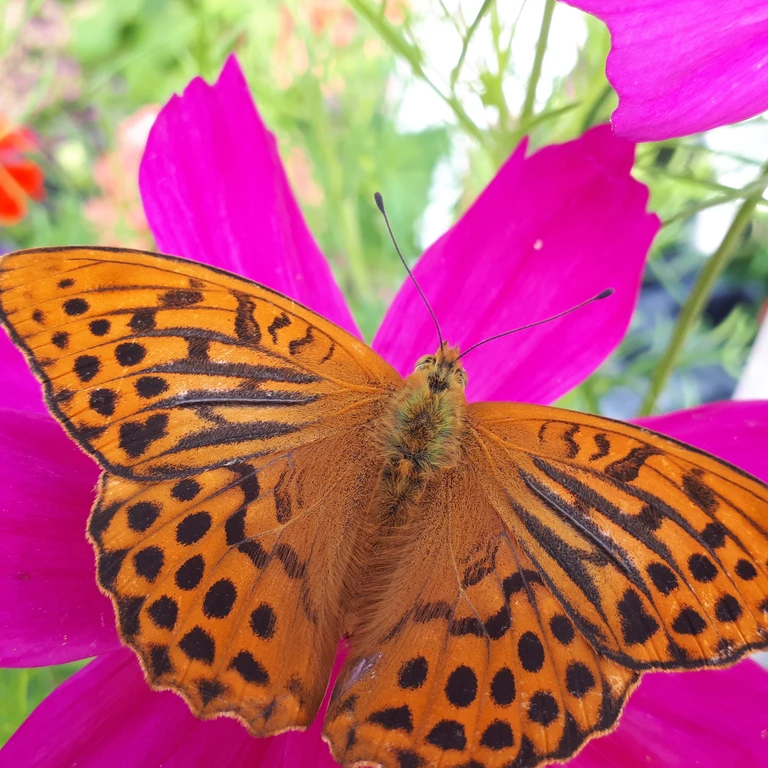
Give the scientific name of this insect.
Argynnis paphia
